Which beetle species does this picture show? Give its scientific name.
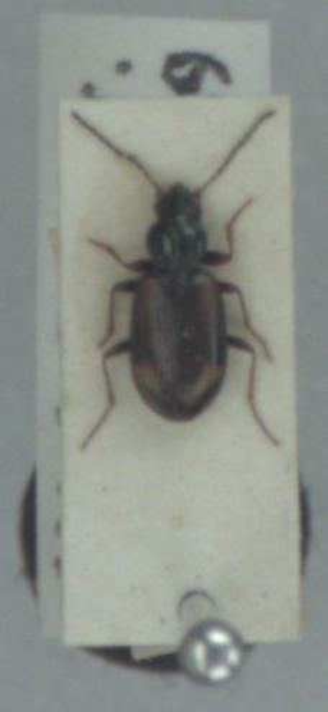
Bembidion bruxellense
